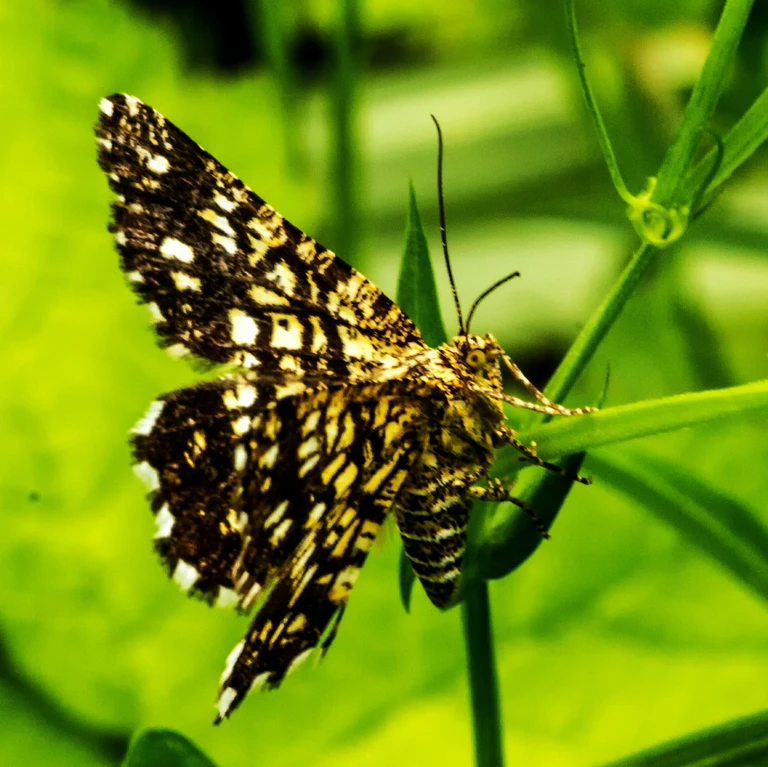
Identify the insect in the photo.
Chiasmia clathrata
